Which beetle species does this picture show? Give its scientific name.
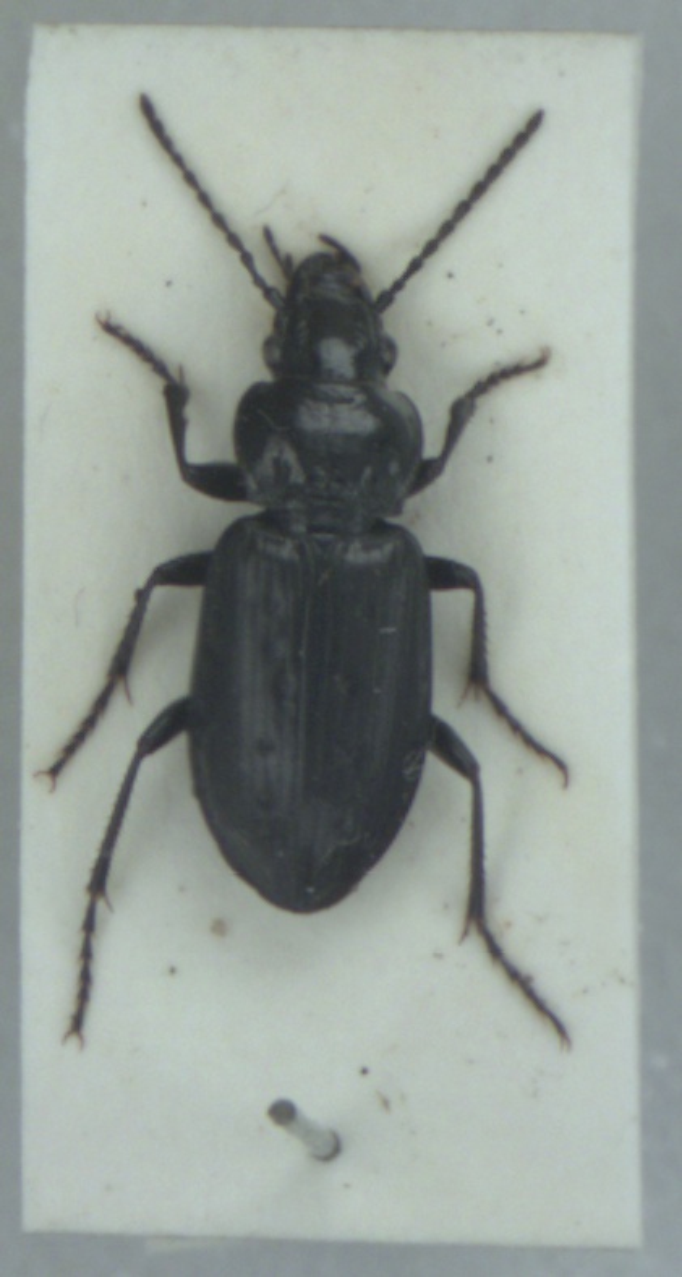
Pterostichus adstrictus
